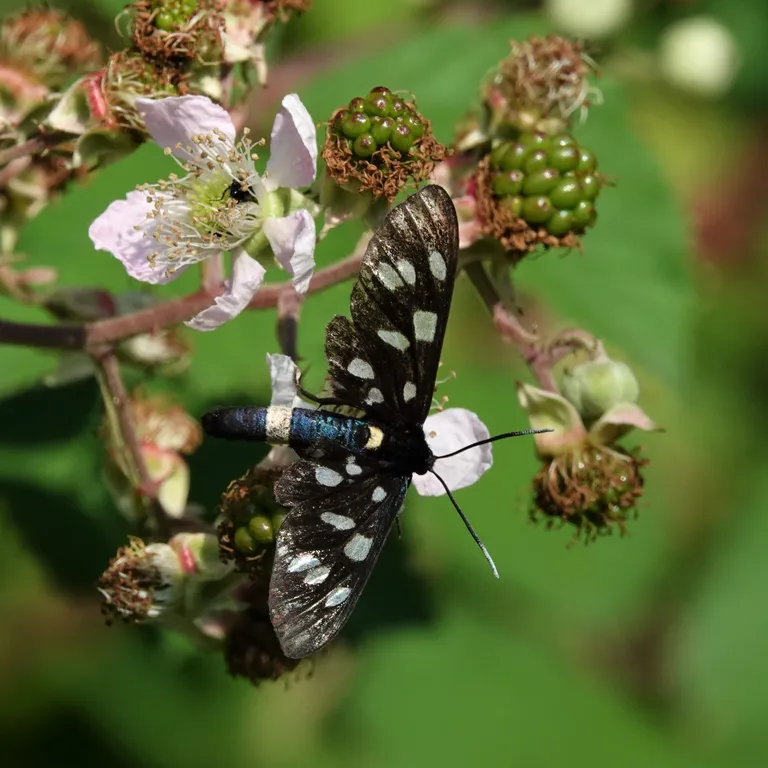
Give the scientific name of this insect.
Amata phegea
